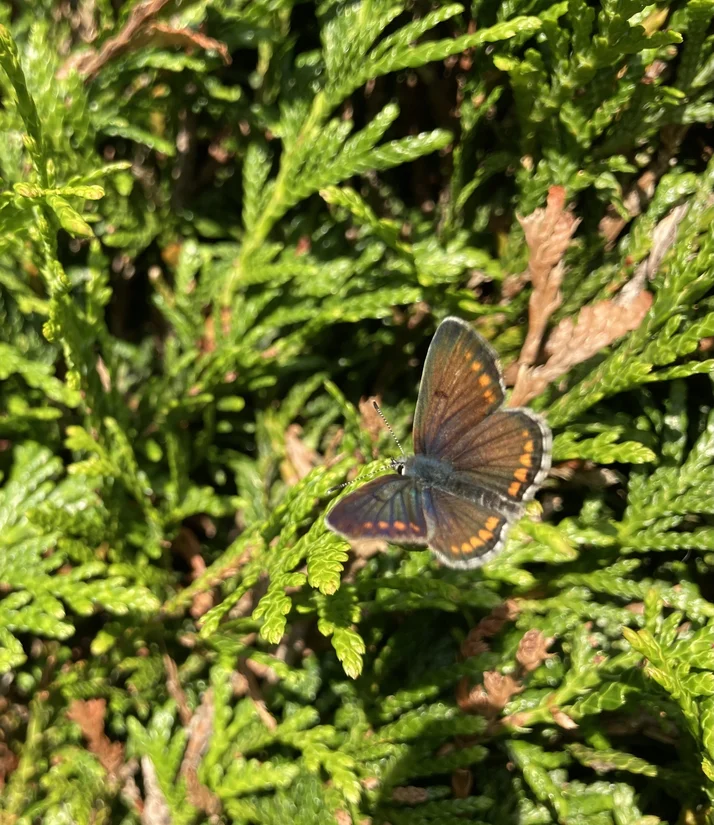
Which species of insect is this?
Aricia agestis/artaxerxes
